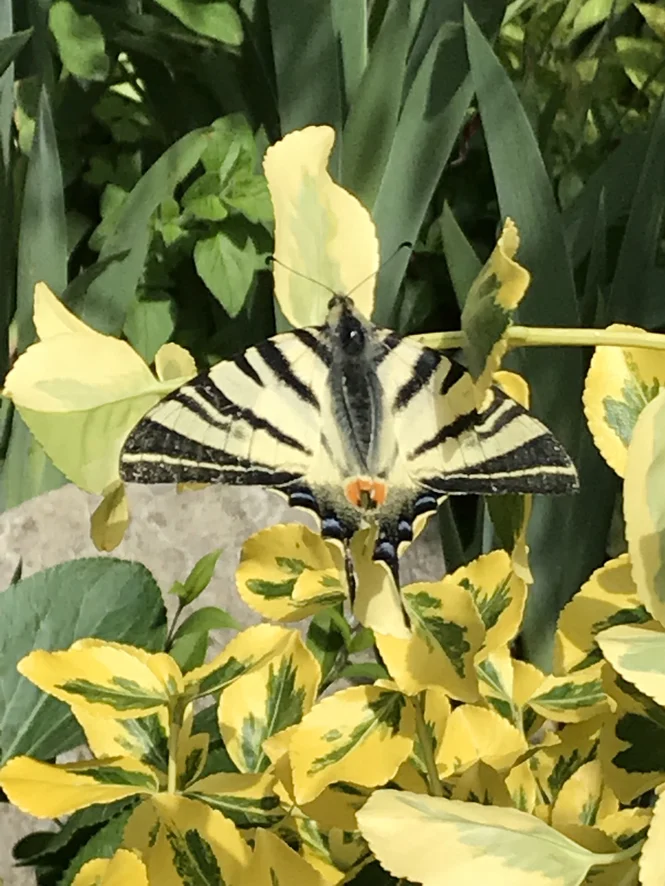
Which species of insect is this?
Iphiclides podalirius
